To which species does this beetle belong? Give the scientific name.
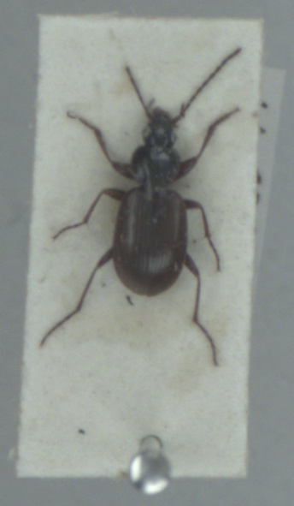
Agonum fuliginosum
